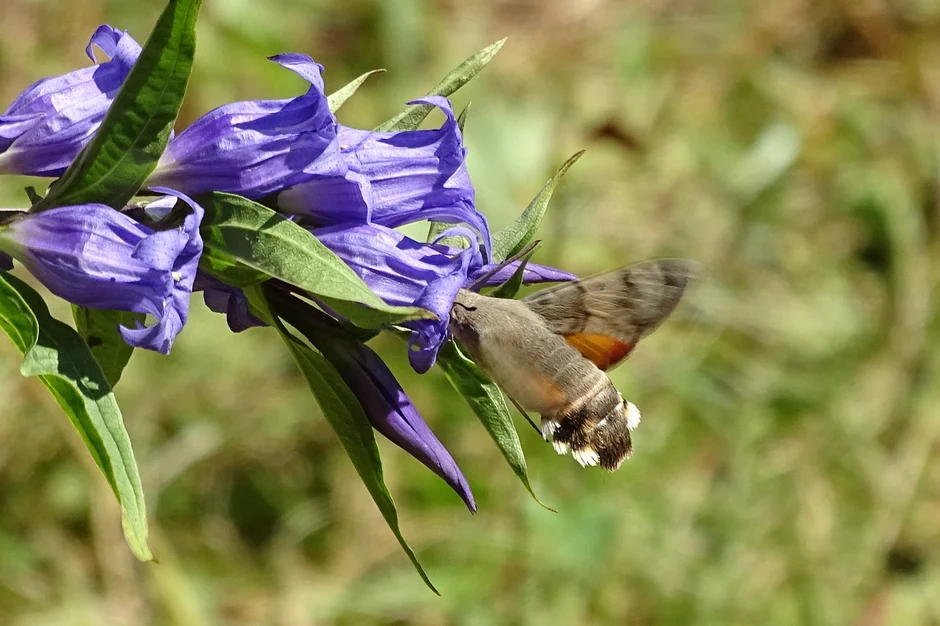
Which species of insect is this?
Macroglossum stellatarum
